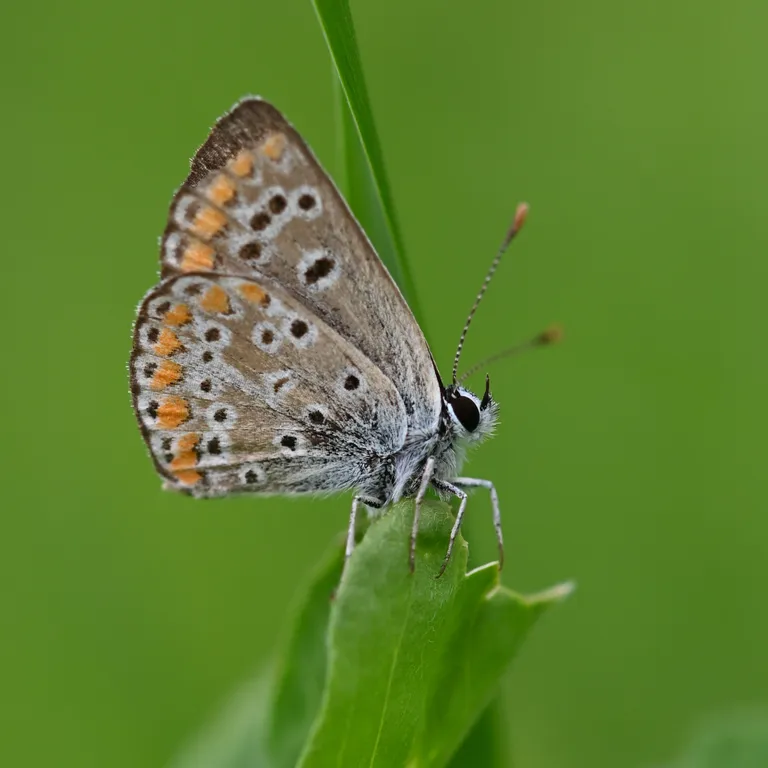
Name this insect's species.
Aricia agestis/artaxerxes
